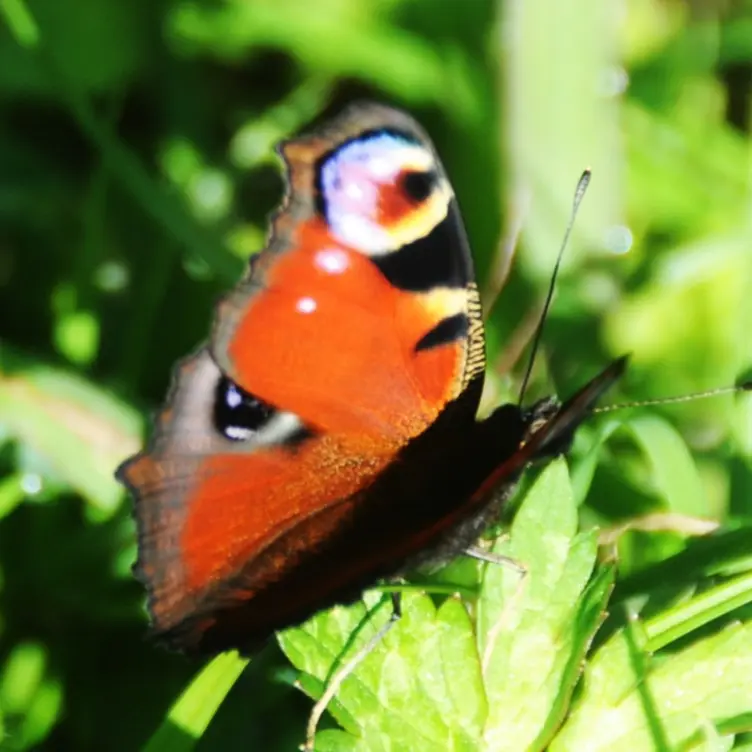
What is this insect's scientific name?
Aglais io
